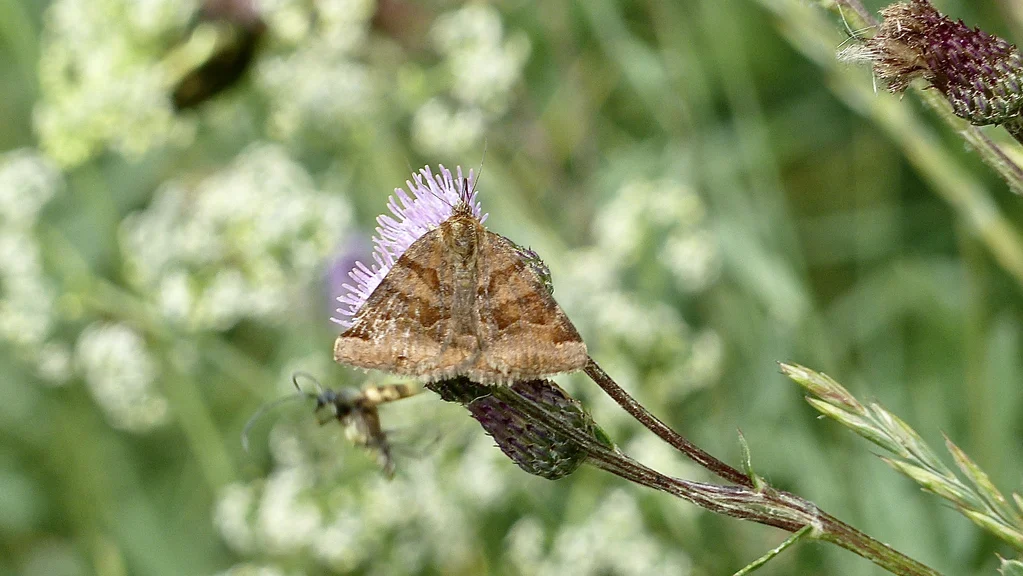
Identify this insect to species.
Euclidia glyphica
